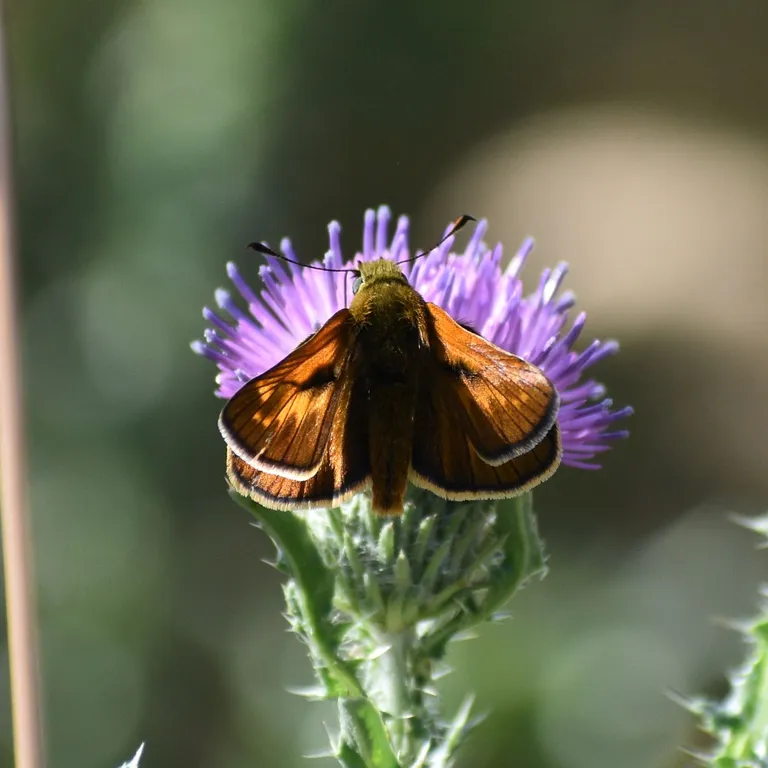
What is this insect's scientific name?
Ochlodes sylvanus (also Ochlodes venata)
